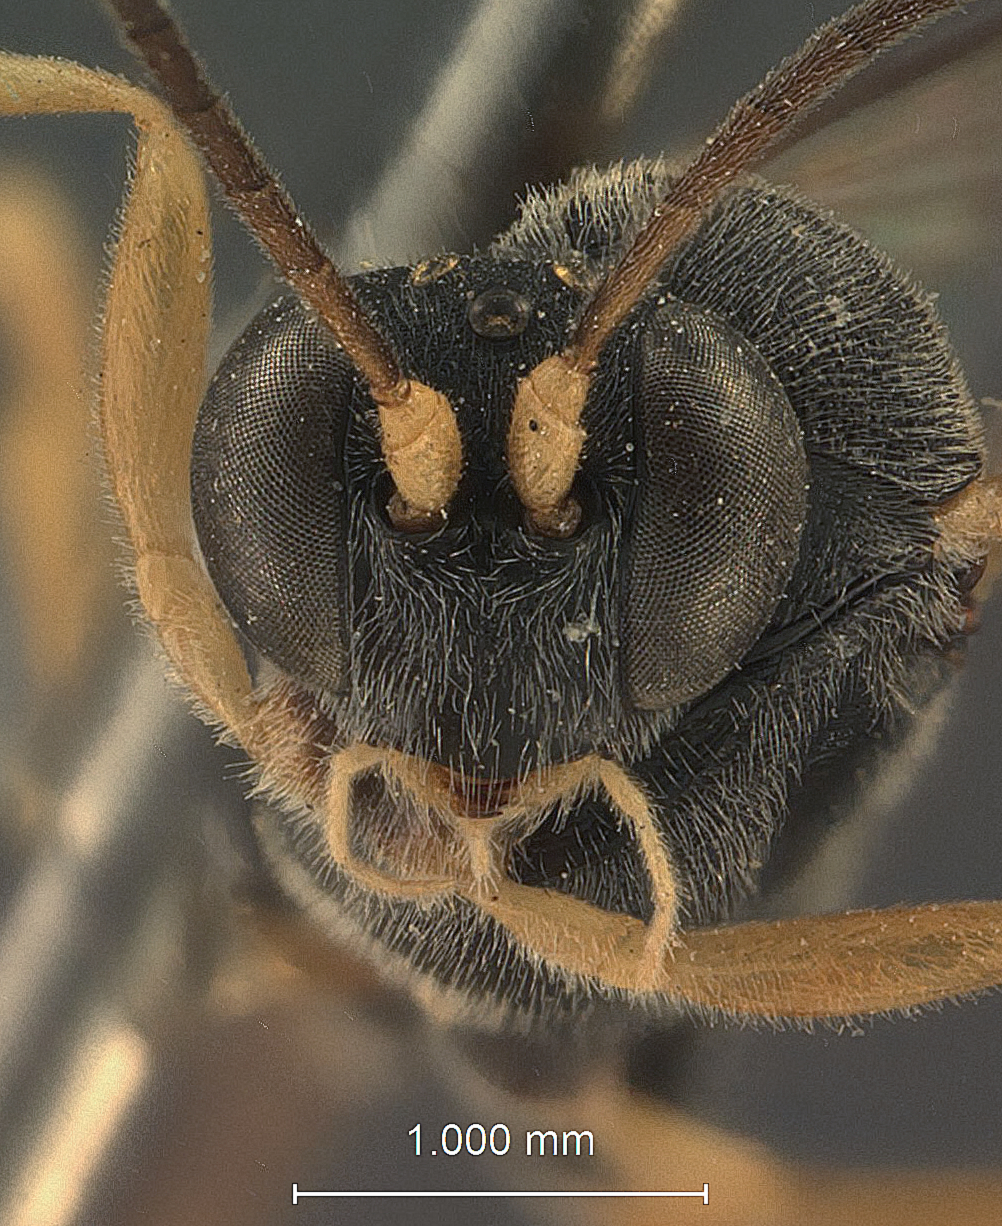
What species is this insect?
Venturia oblongata
